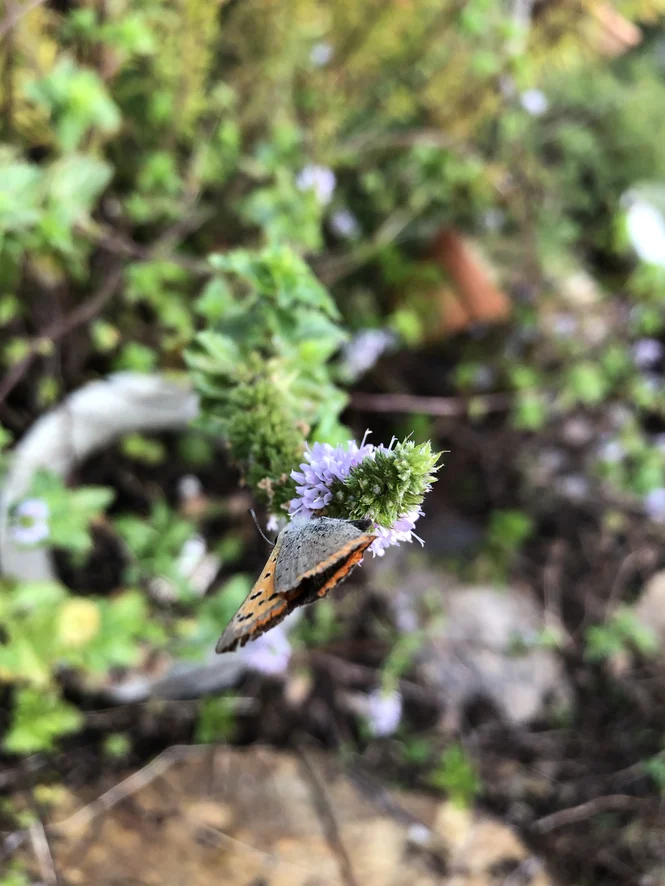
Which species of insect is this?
Lycaena phlaeas
